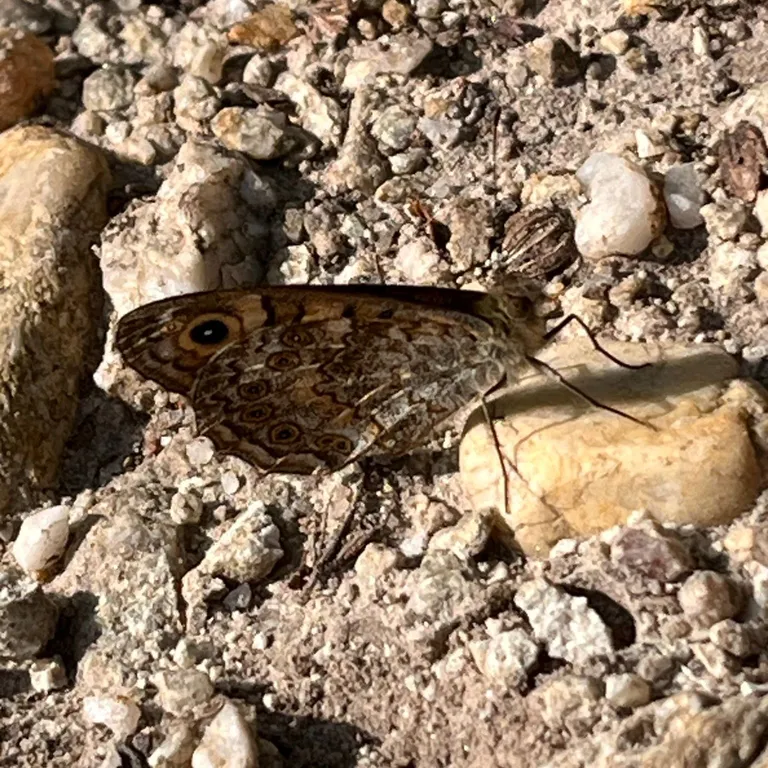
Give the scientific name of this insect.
Lasiommata megera (also Pararge megera)
